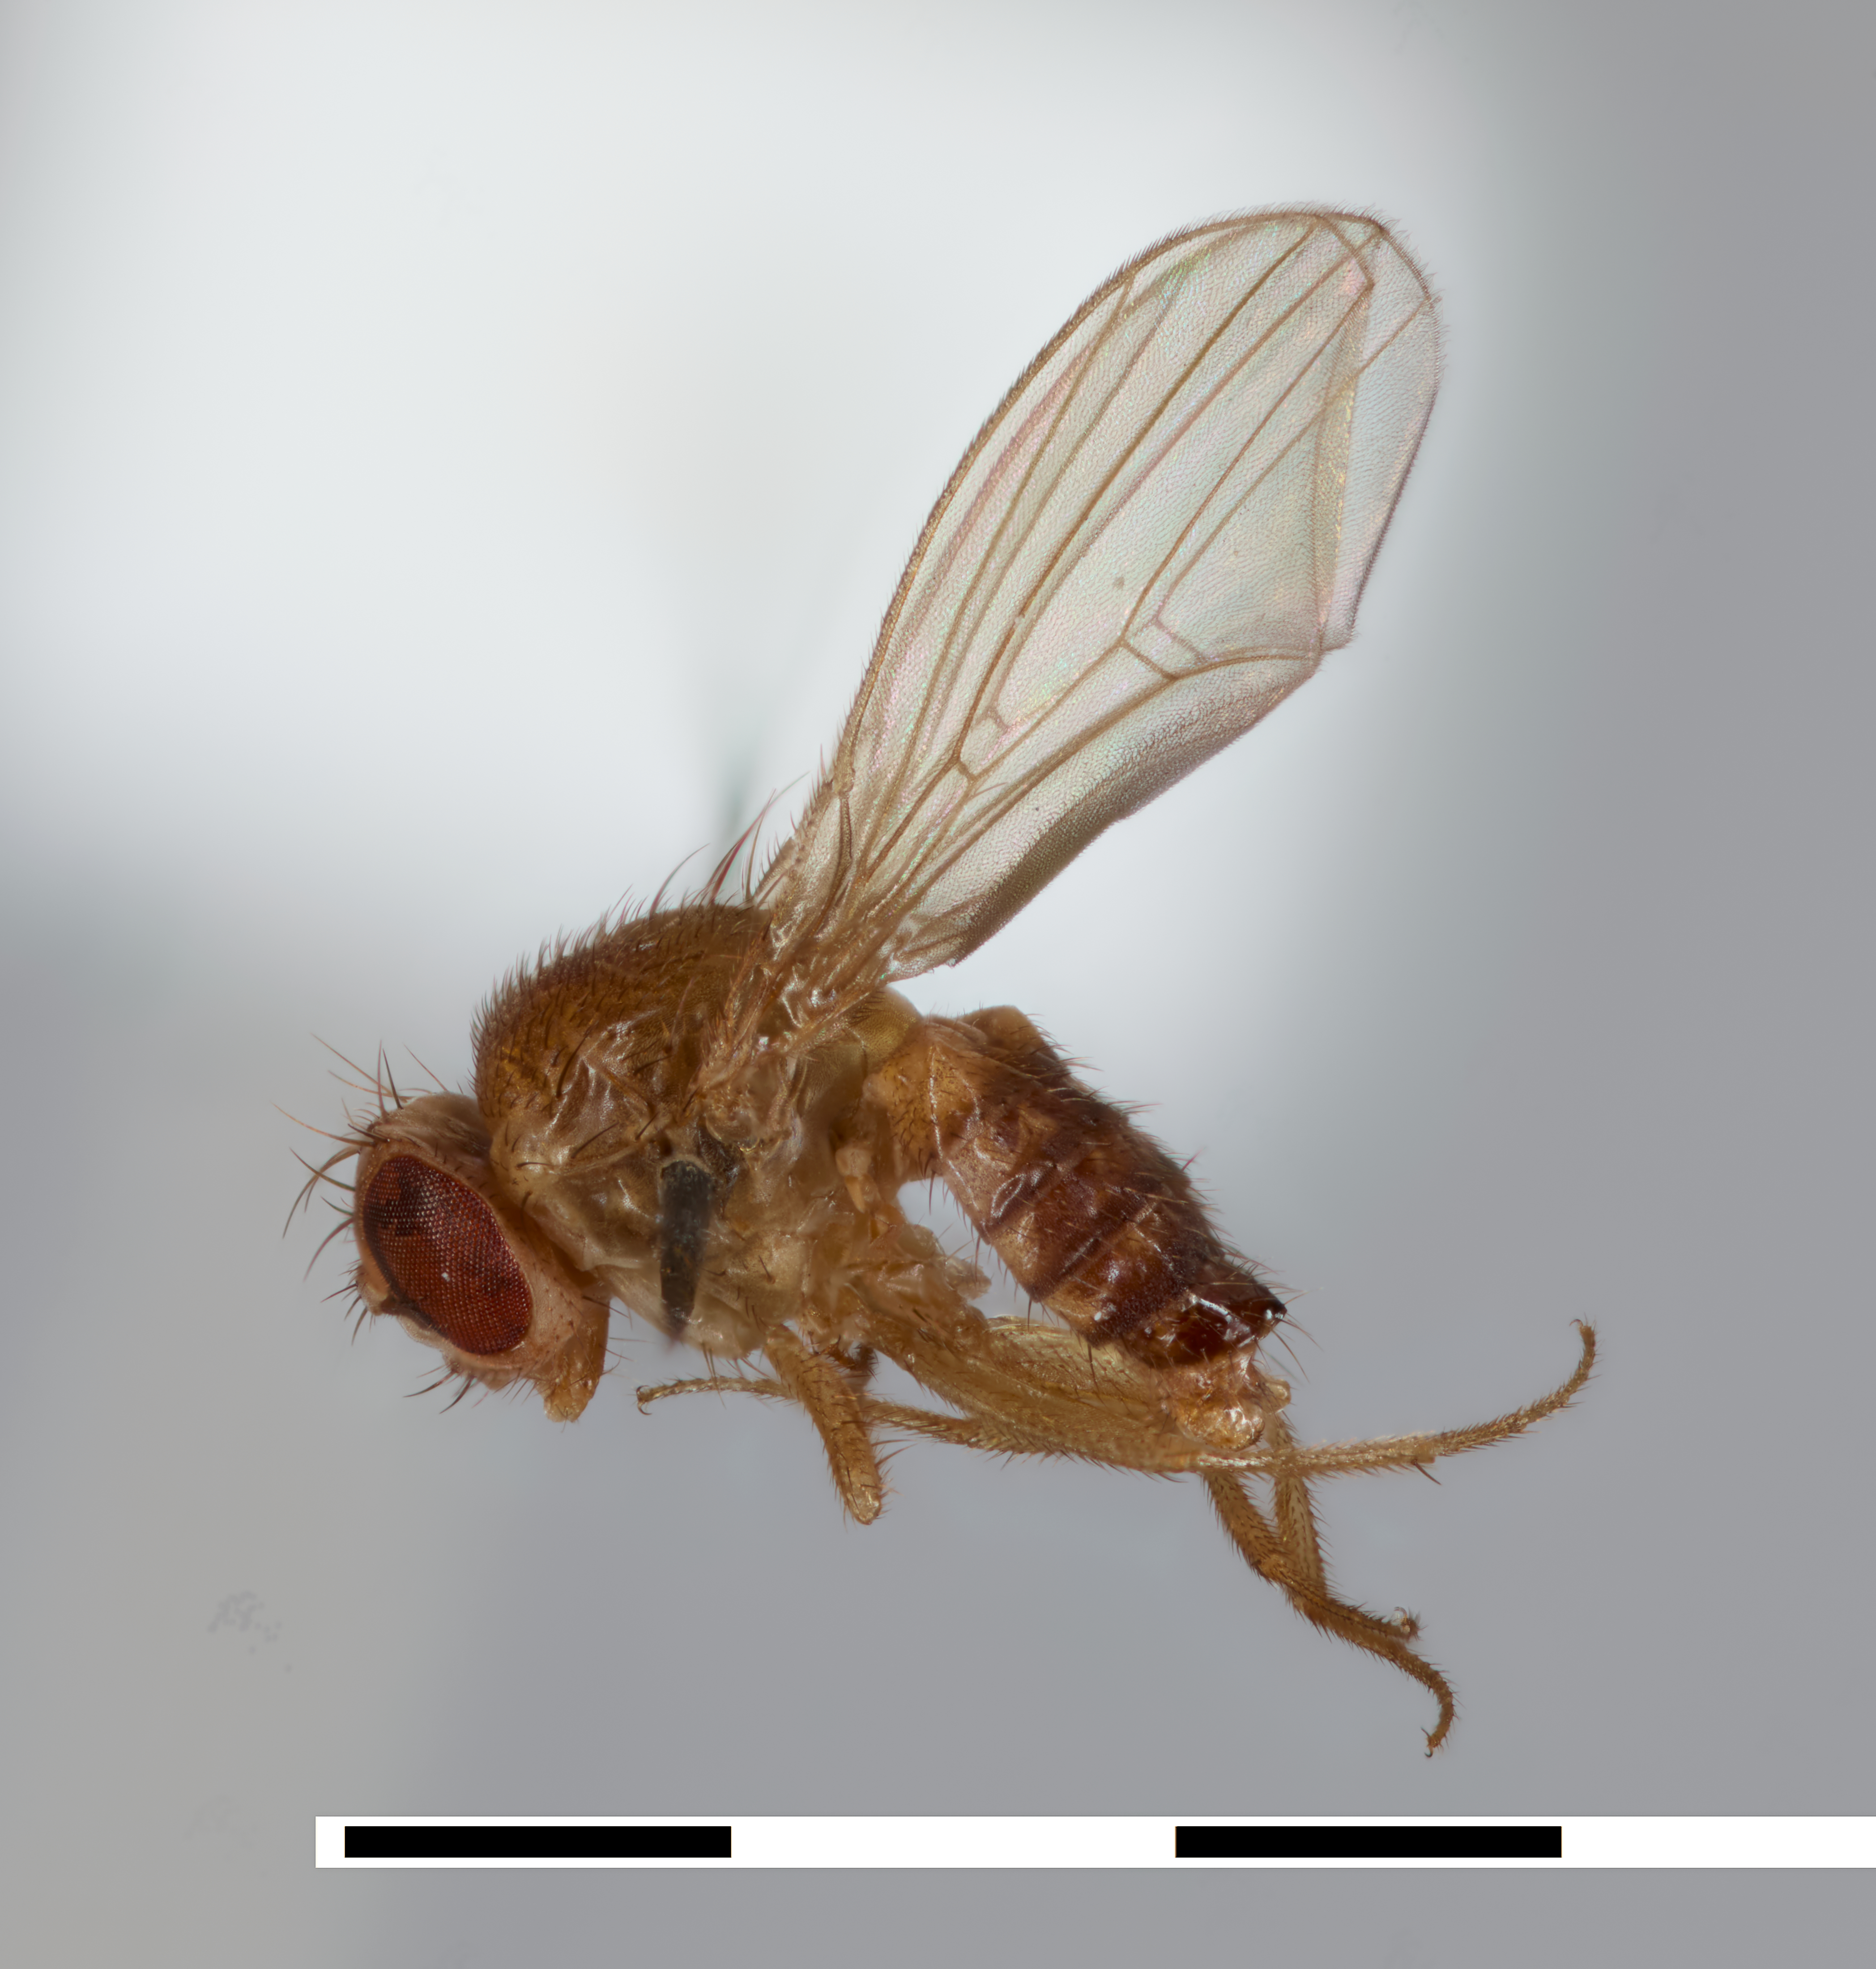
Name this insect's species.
Drosophila melanogaster
